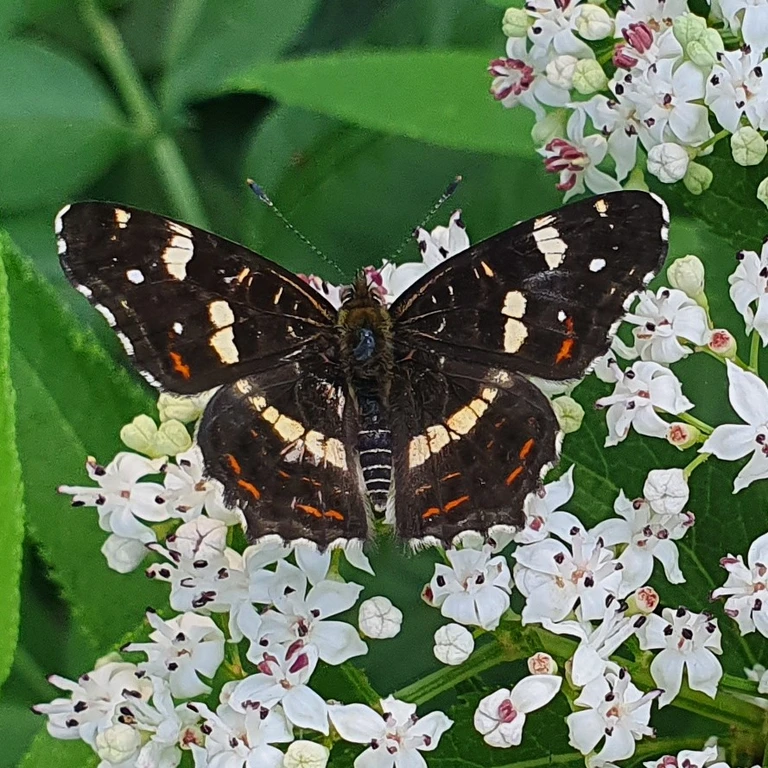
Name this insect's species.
Araschnia levana
